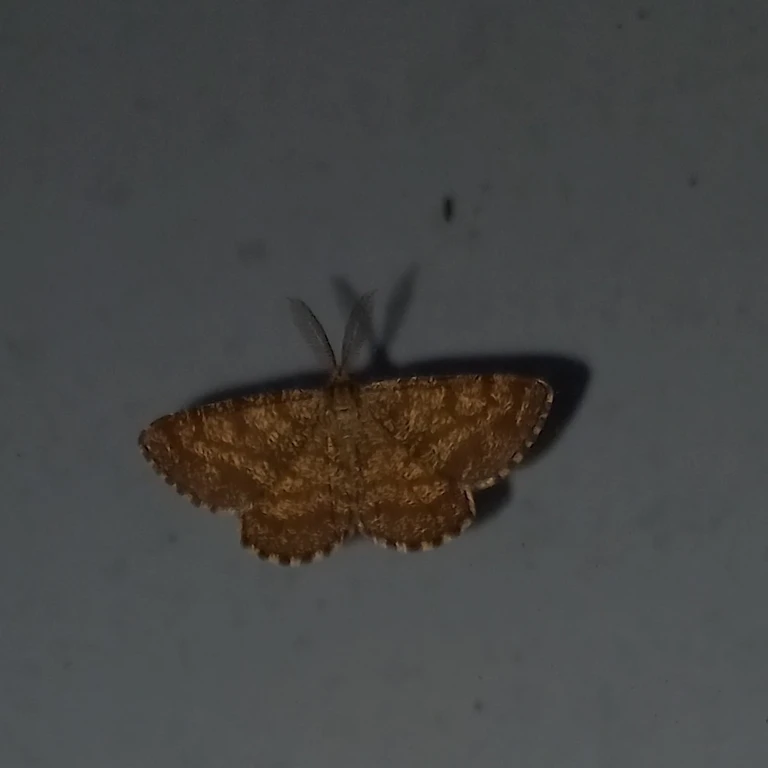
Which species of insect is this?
Ematurga atomaria
